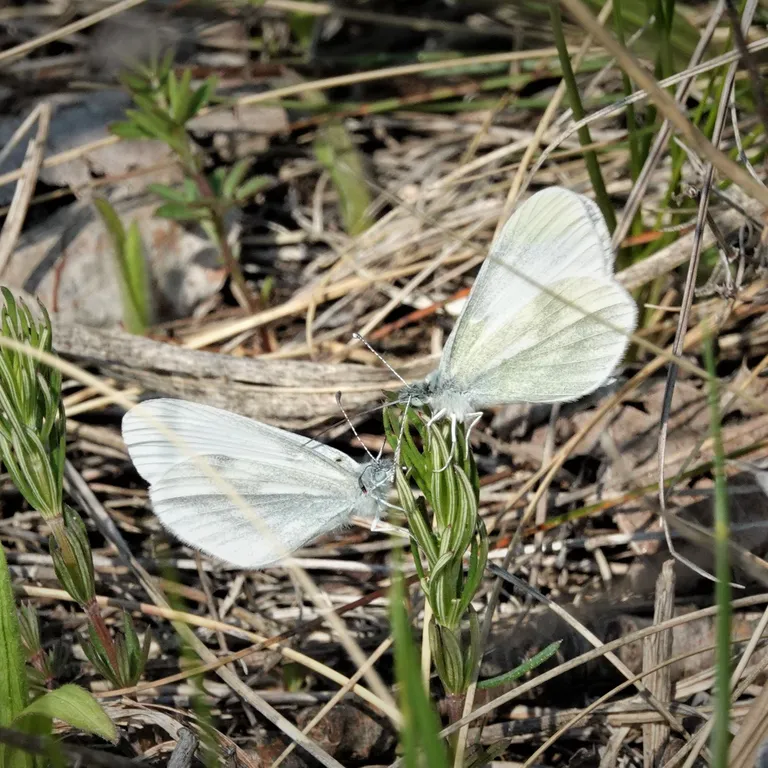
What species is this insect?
Leptidea sinapis/juvernica
